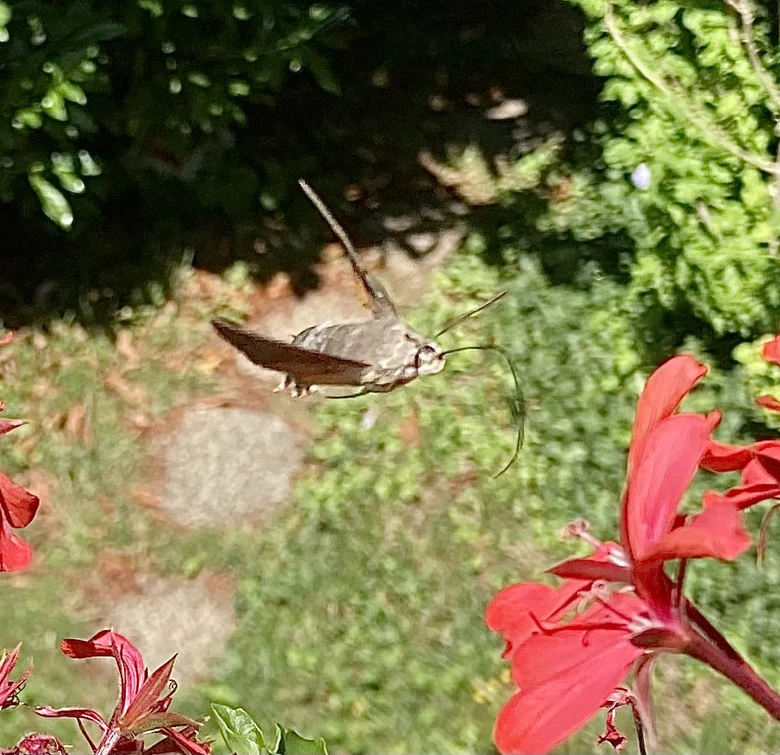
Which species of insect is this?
Macroglossum stellatarum
